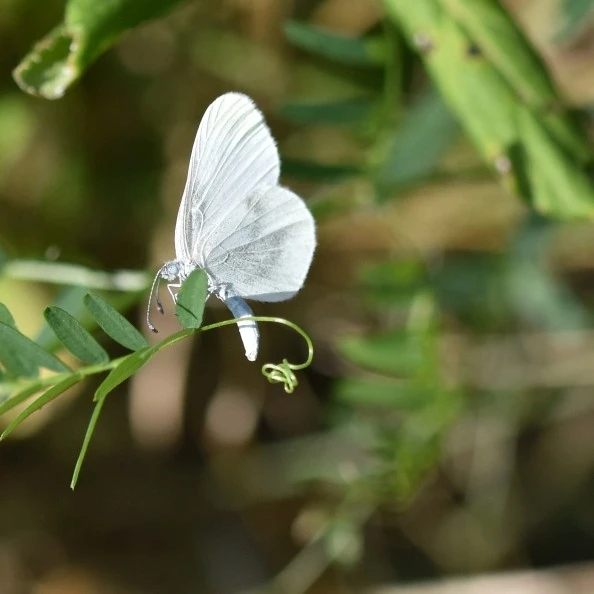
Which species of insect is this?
Leptidea sinapis/juvernica
